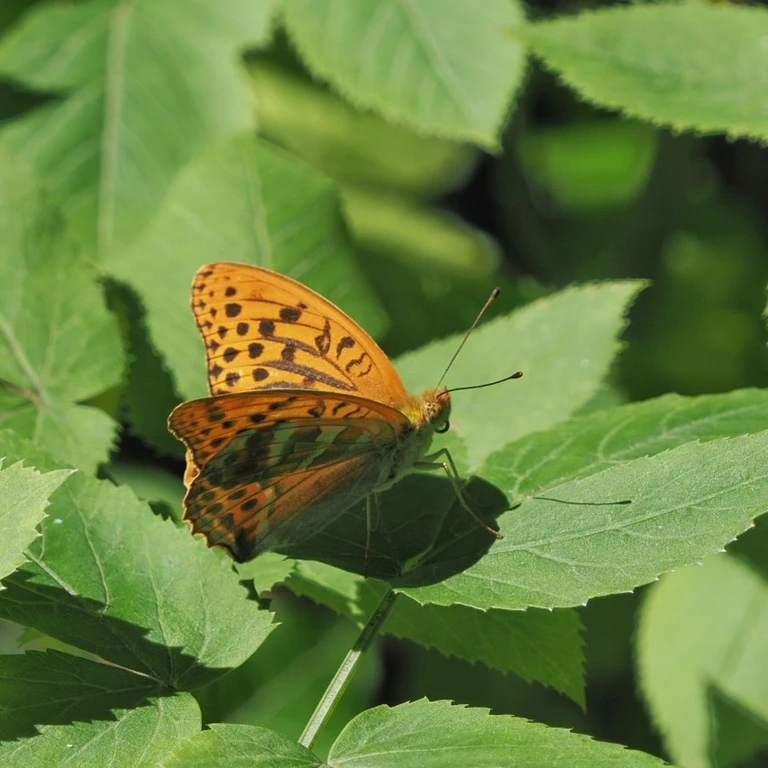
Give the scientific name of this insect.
Argynnis paphia
